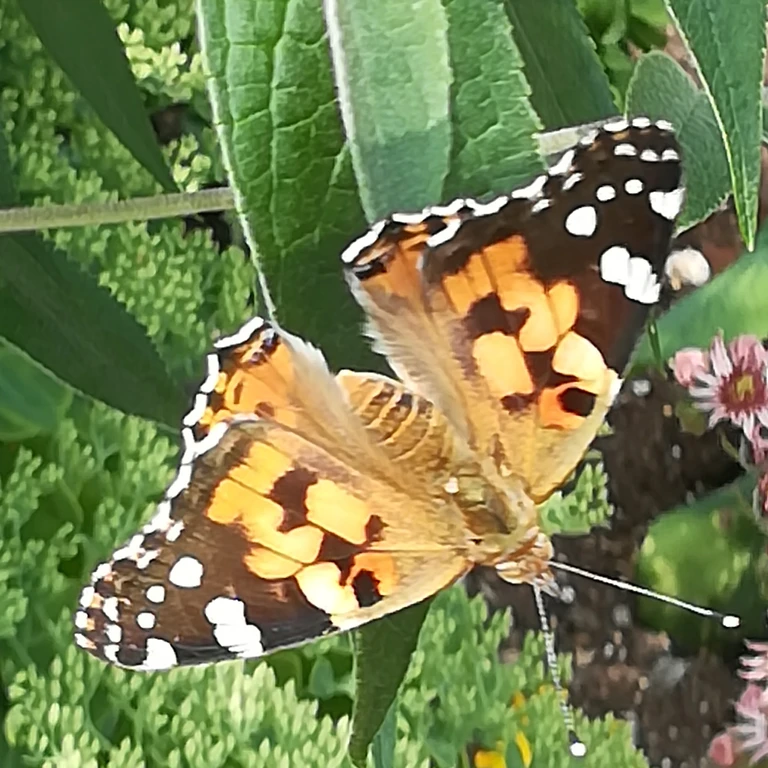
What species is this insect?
Vanessa cardui
